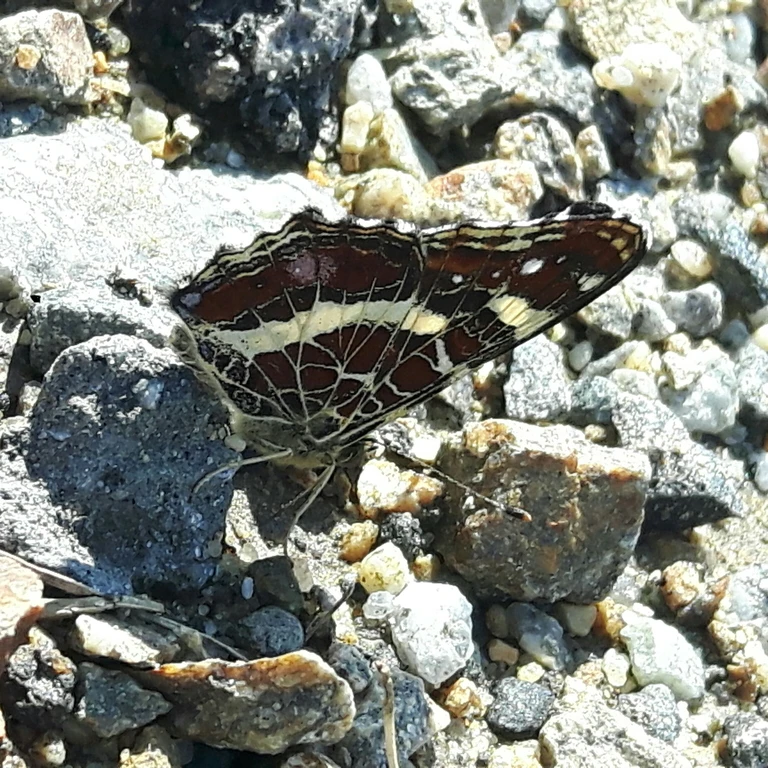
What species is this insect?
Araschnia levana
